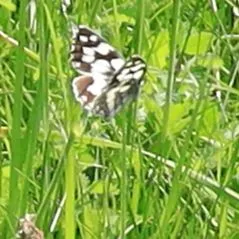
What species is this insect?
Melanargia galathea
